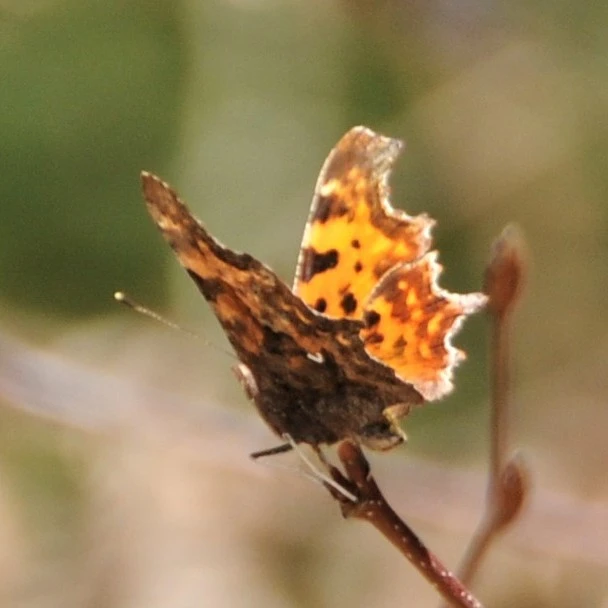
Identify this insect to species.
Polygonia c-album
